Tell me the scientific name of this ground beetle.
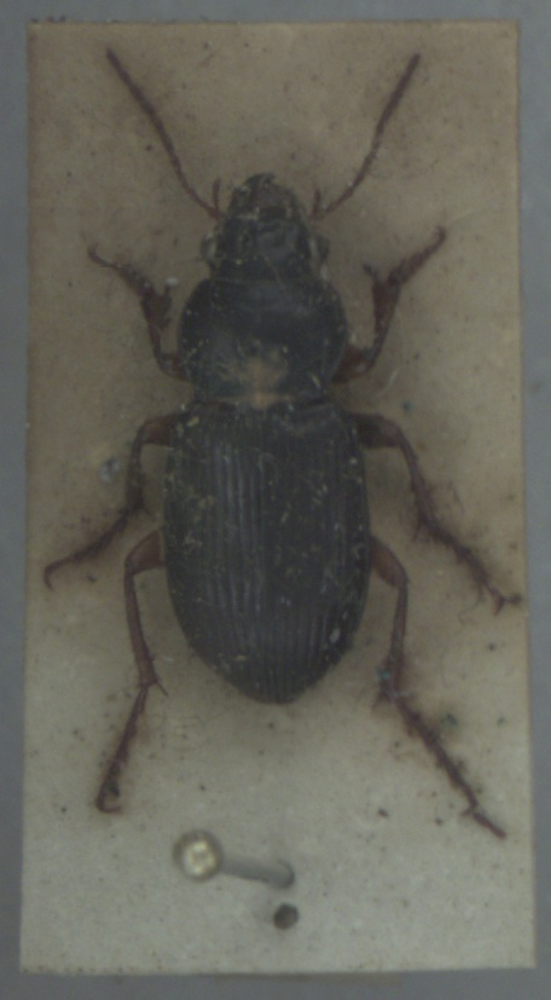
Amara aulica
